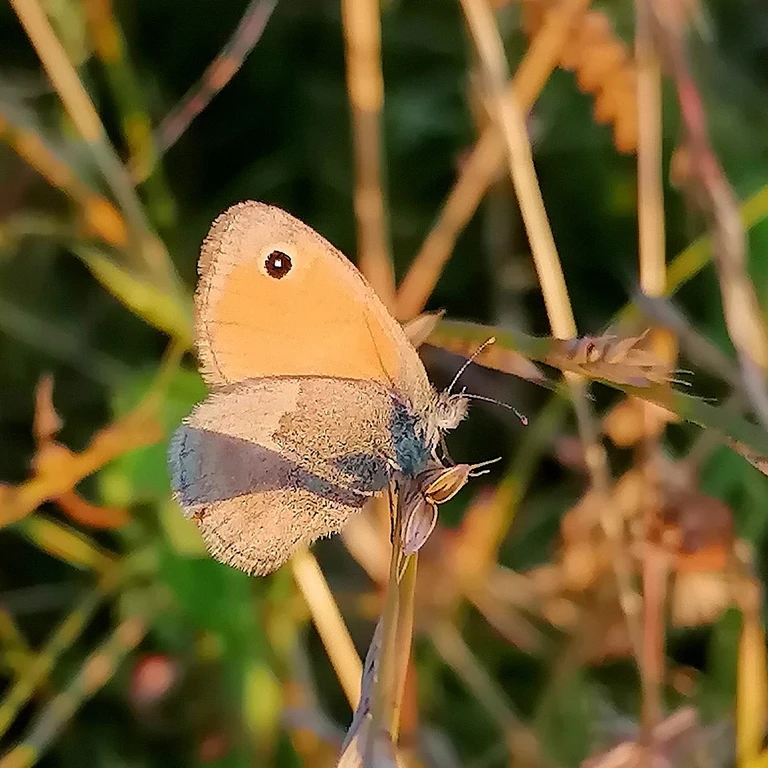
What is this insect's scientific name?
Coenonympha pamphilus
